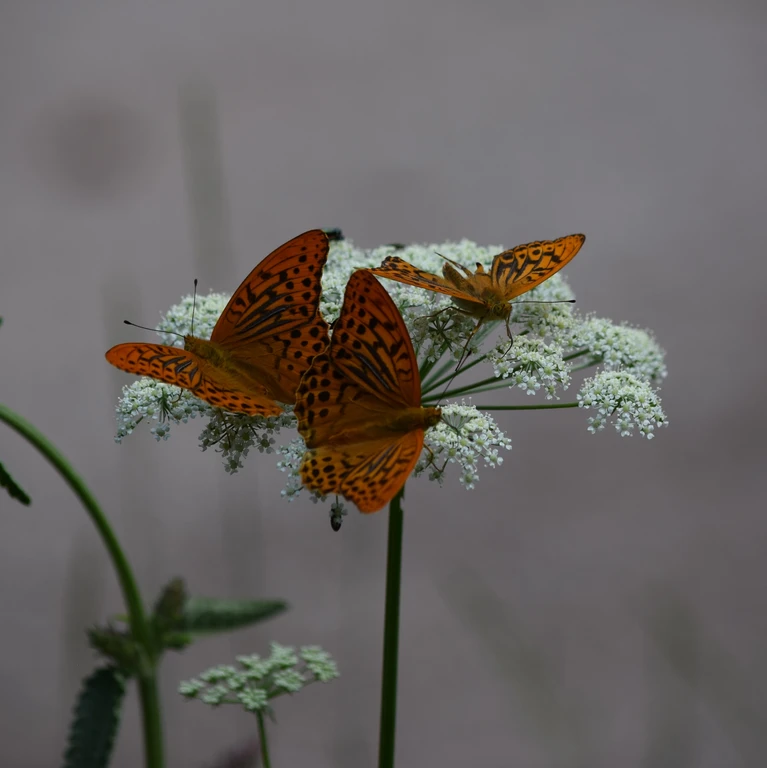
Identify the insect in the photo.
Argynnis paphia
